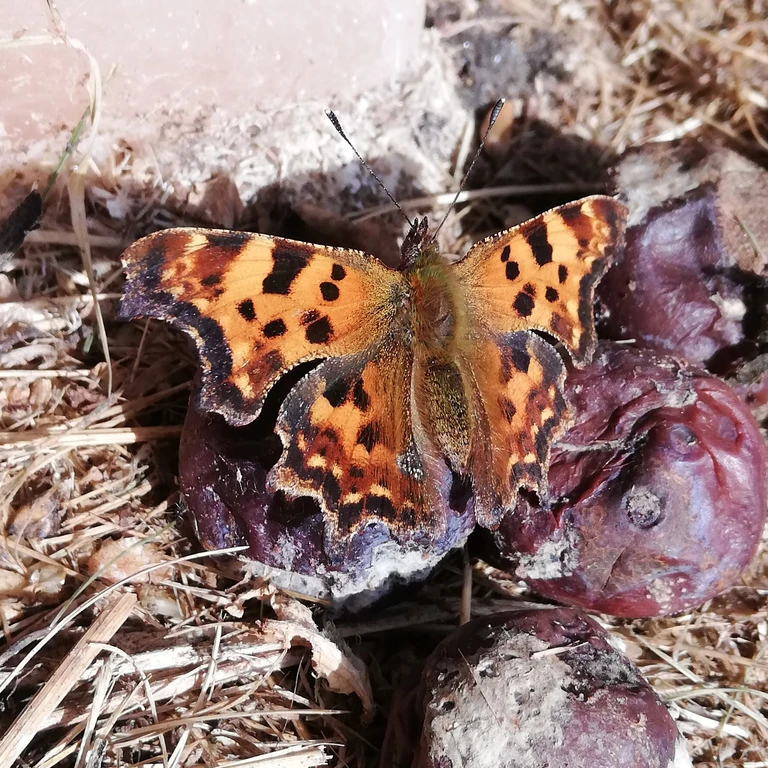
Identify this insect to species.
Polygonia c-album
